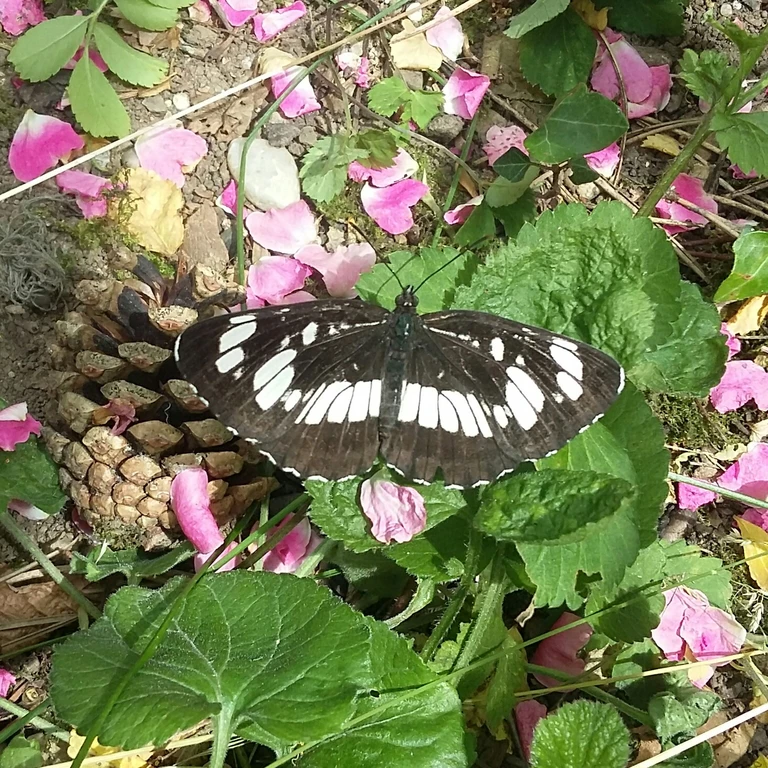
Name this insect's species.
Neptis rivularis
